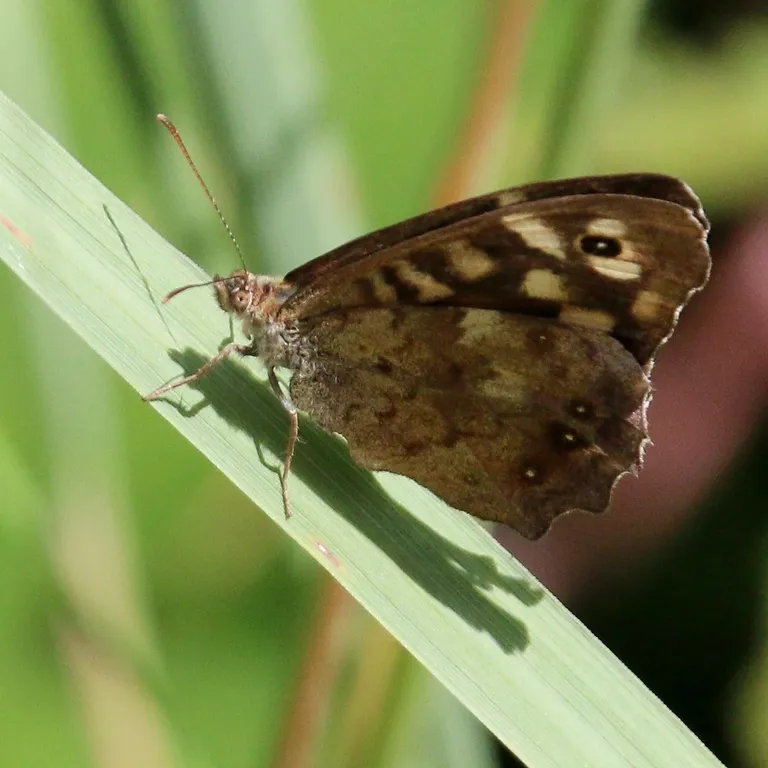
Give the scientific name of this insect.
Pararge aegeria
